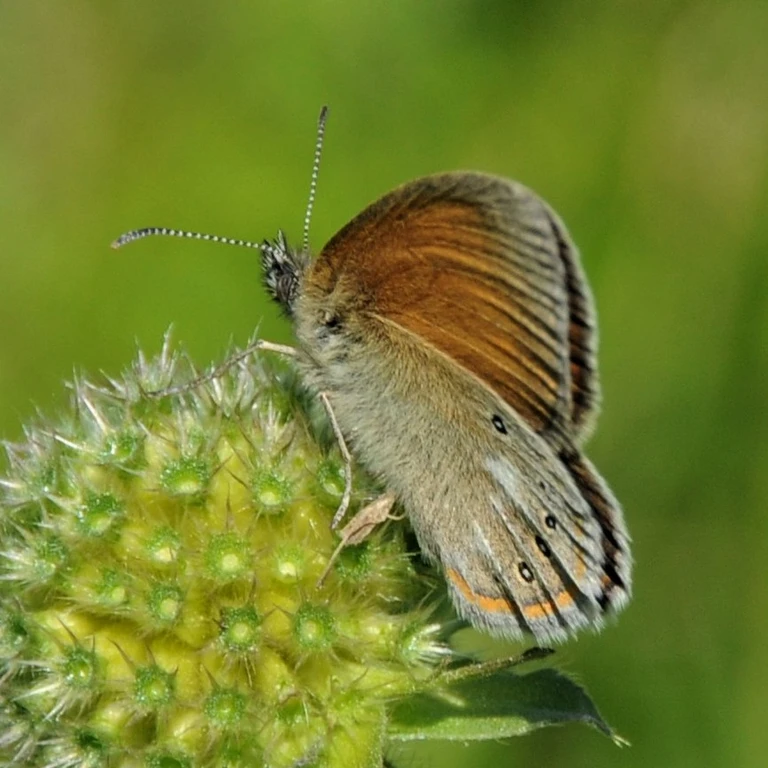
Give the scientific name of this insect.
Coenonympha glycerion (also Coenonympha iphis)
